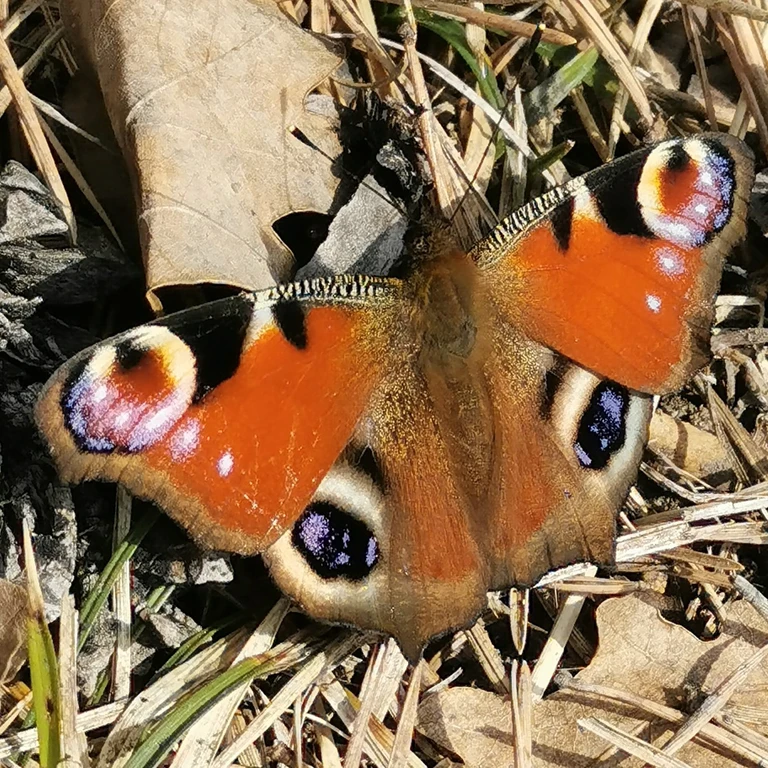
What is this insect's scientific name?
Aglais io
